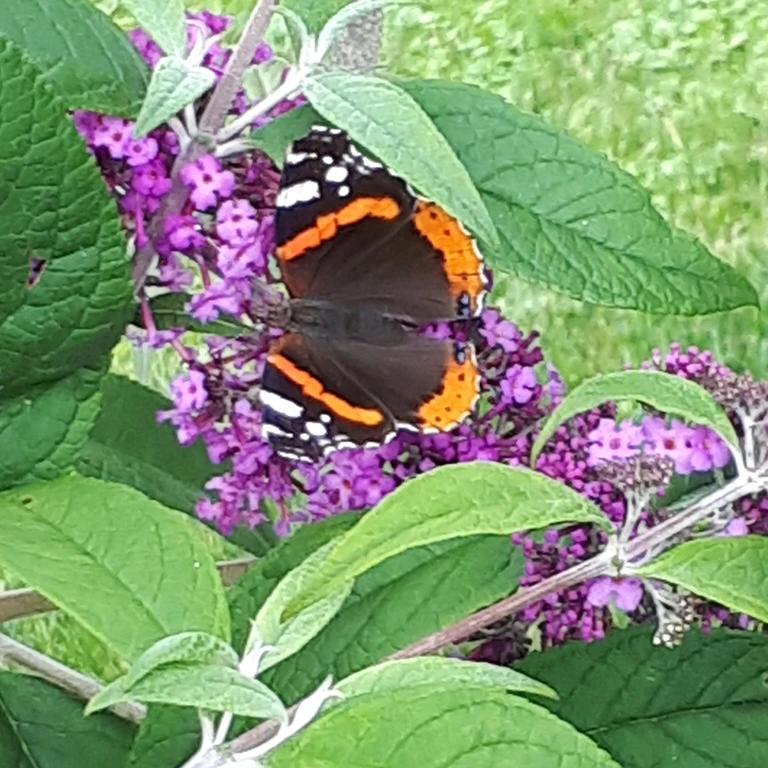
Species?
Vanessa atalanta
